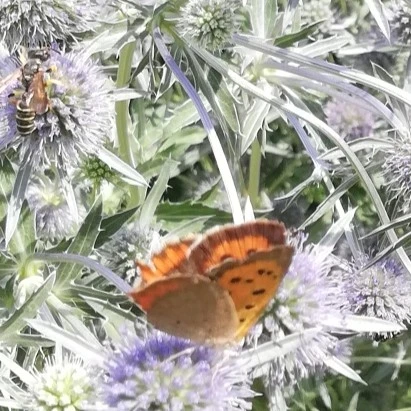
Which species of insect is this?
Lycaena phlaeas
